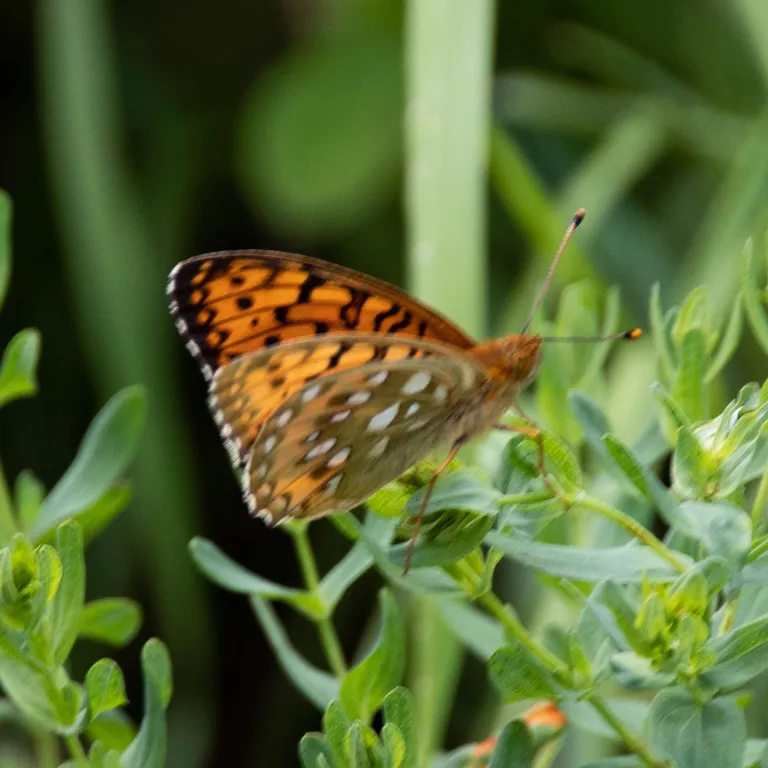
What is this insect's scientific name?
Speyeria aglaja
